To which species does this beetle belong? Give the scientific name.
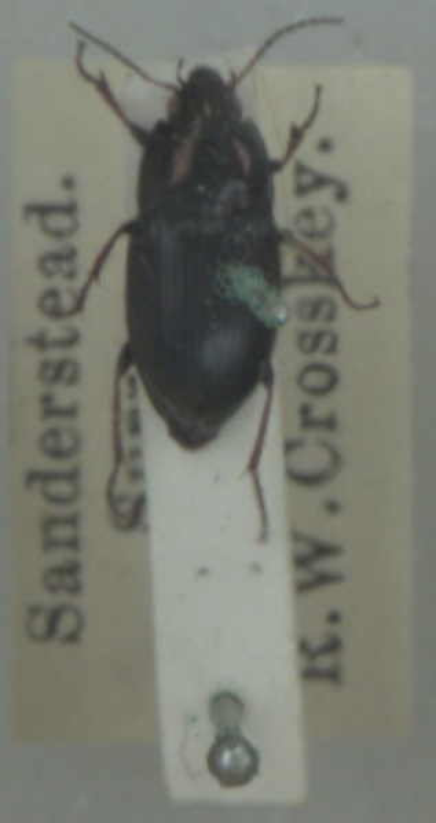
Amara plebeja
